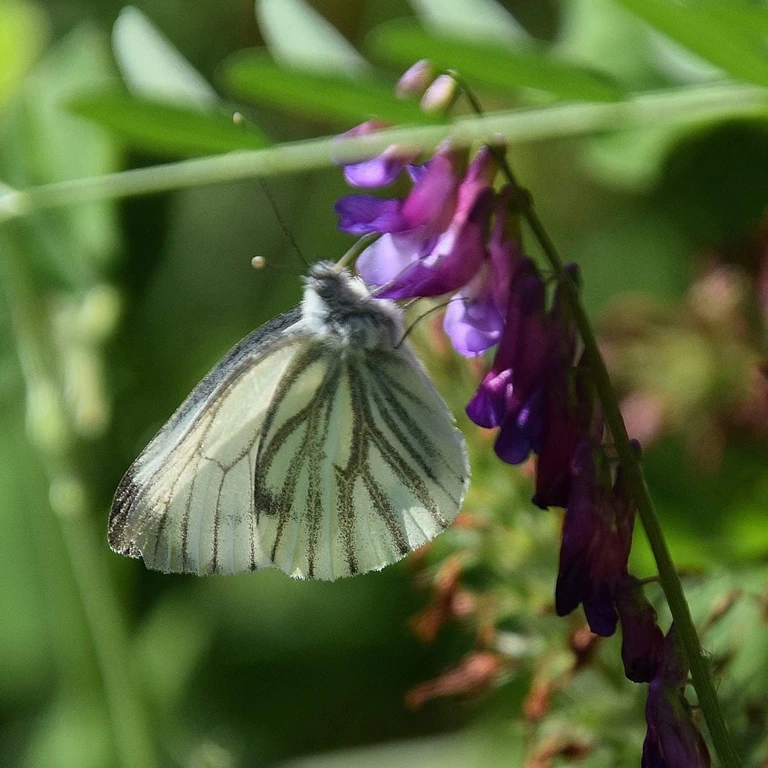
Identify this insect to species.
Pieris napi
